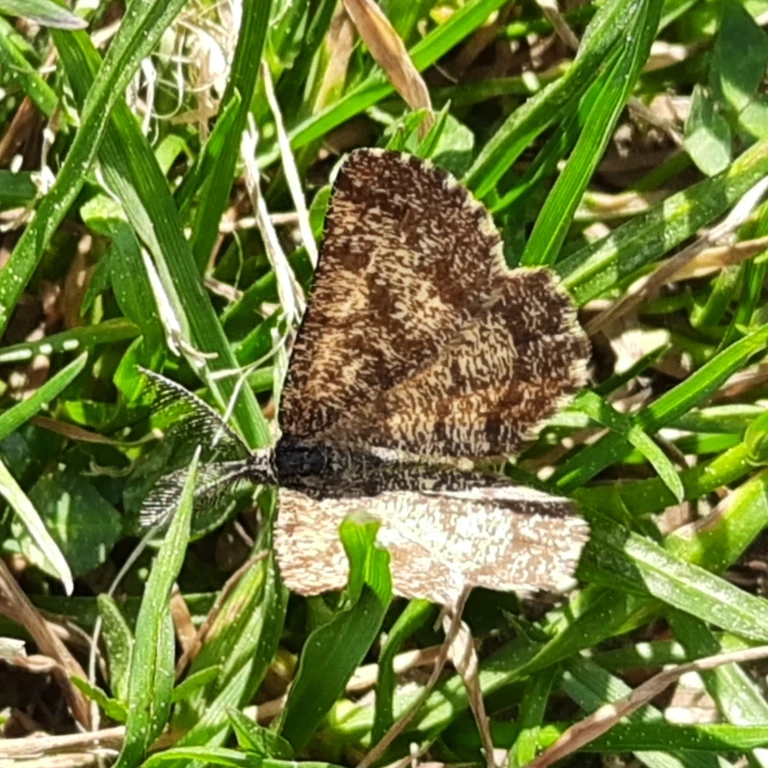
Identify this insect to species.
Ematurga atomaria
